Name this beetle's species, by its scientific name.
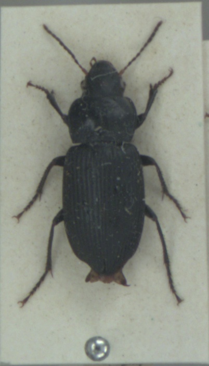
Anisodactylus binotatus
